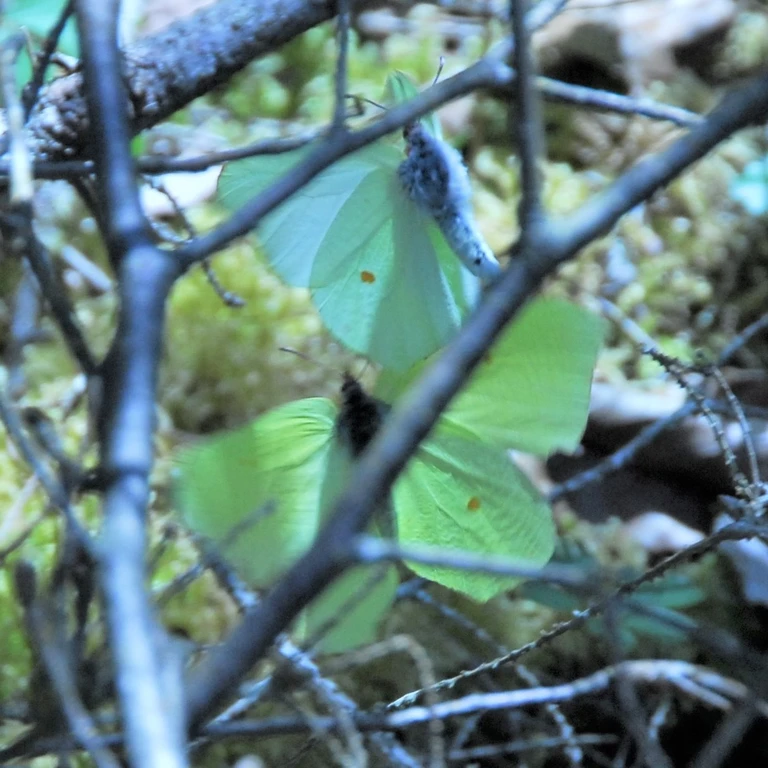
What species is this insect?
Gonepteryx rhamni
